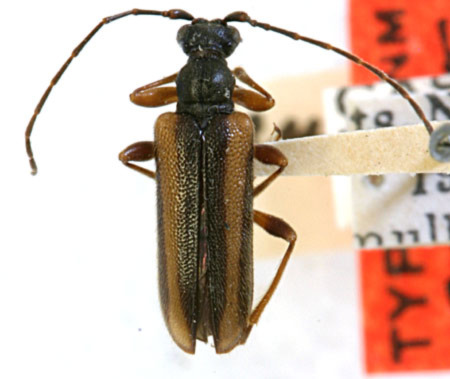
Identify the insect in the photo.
Pidonia densicollis (also Hapalosalia densicollis)
